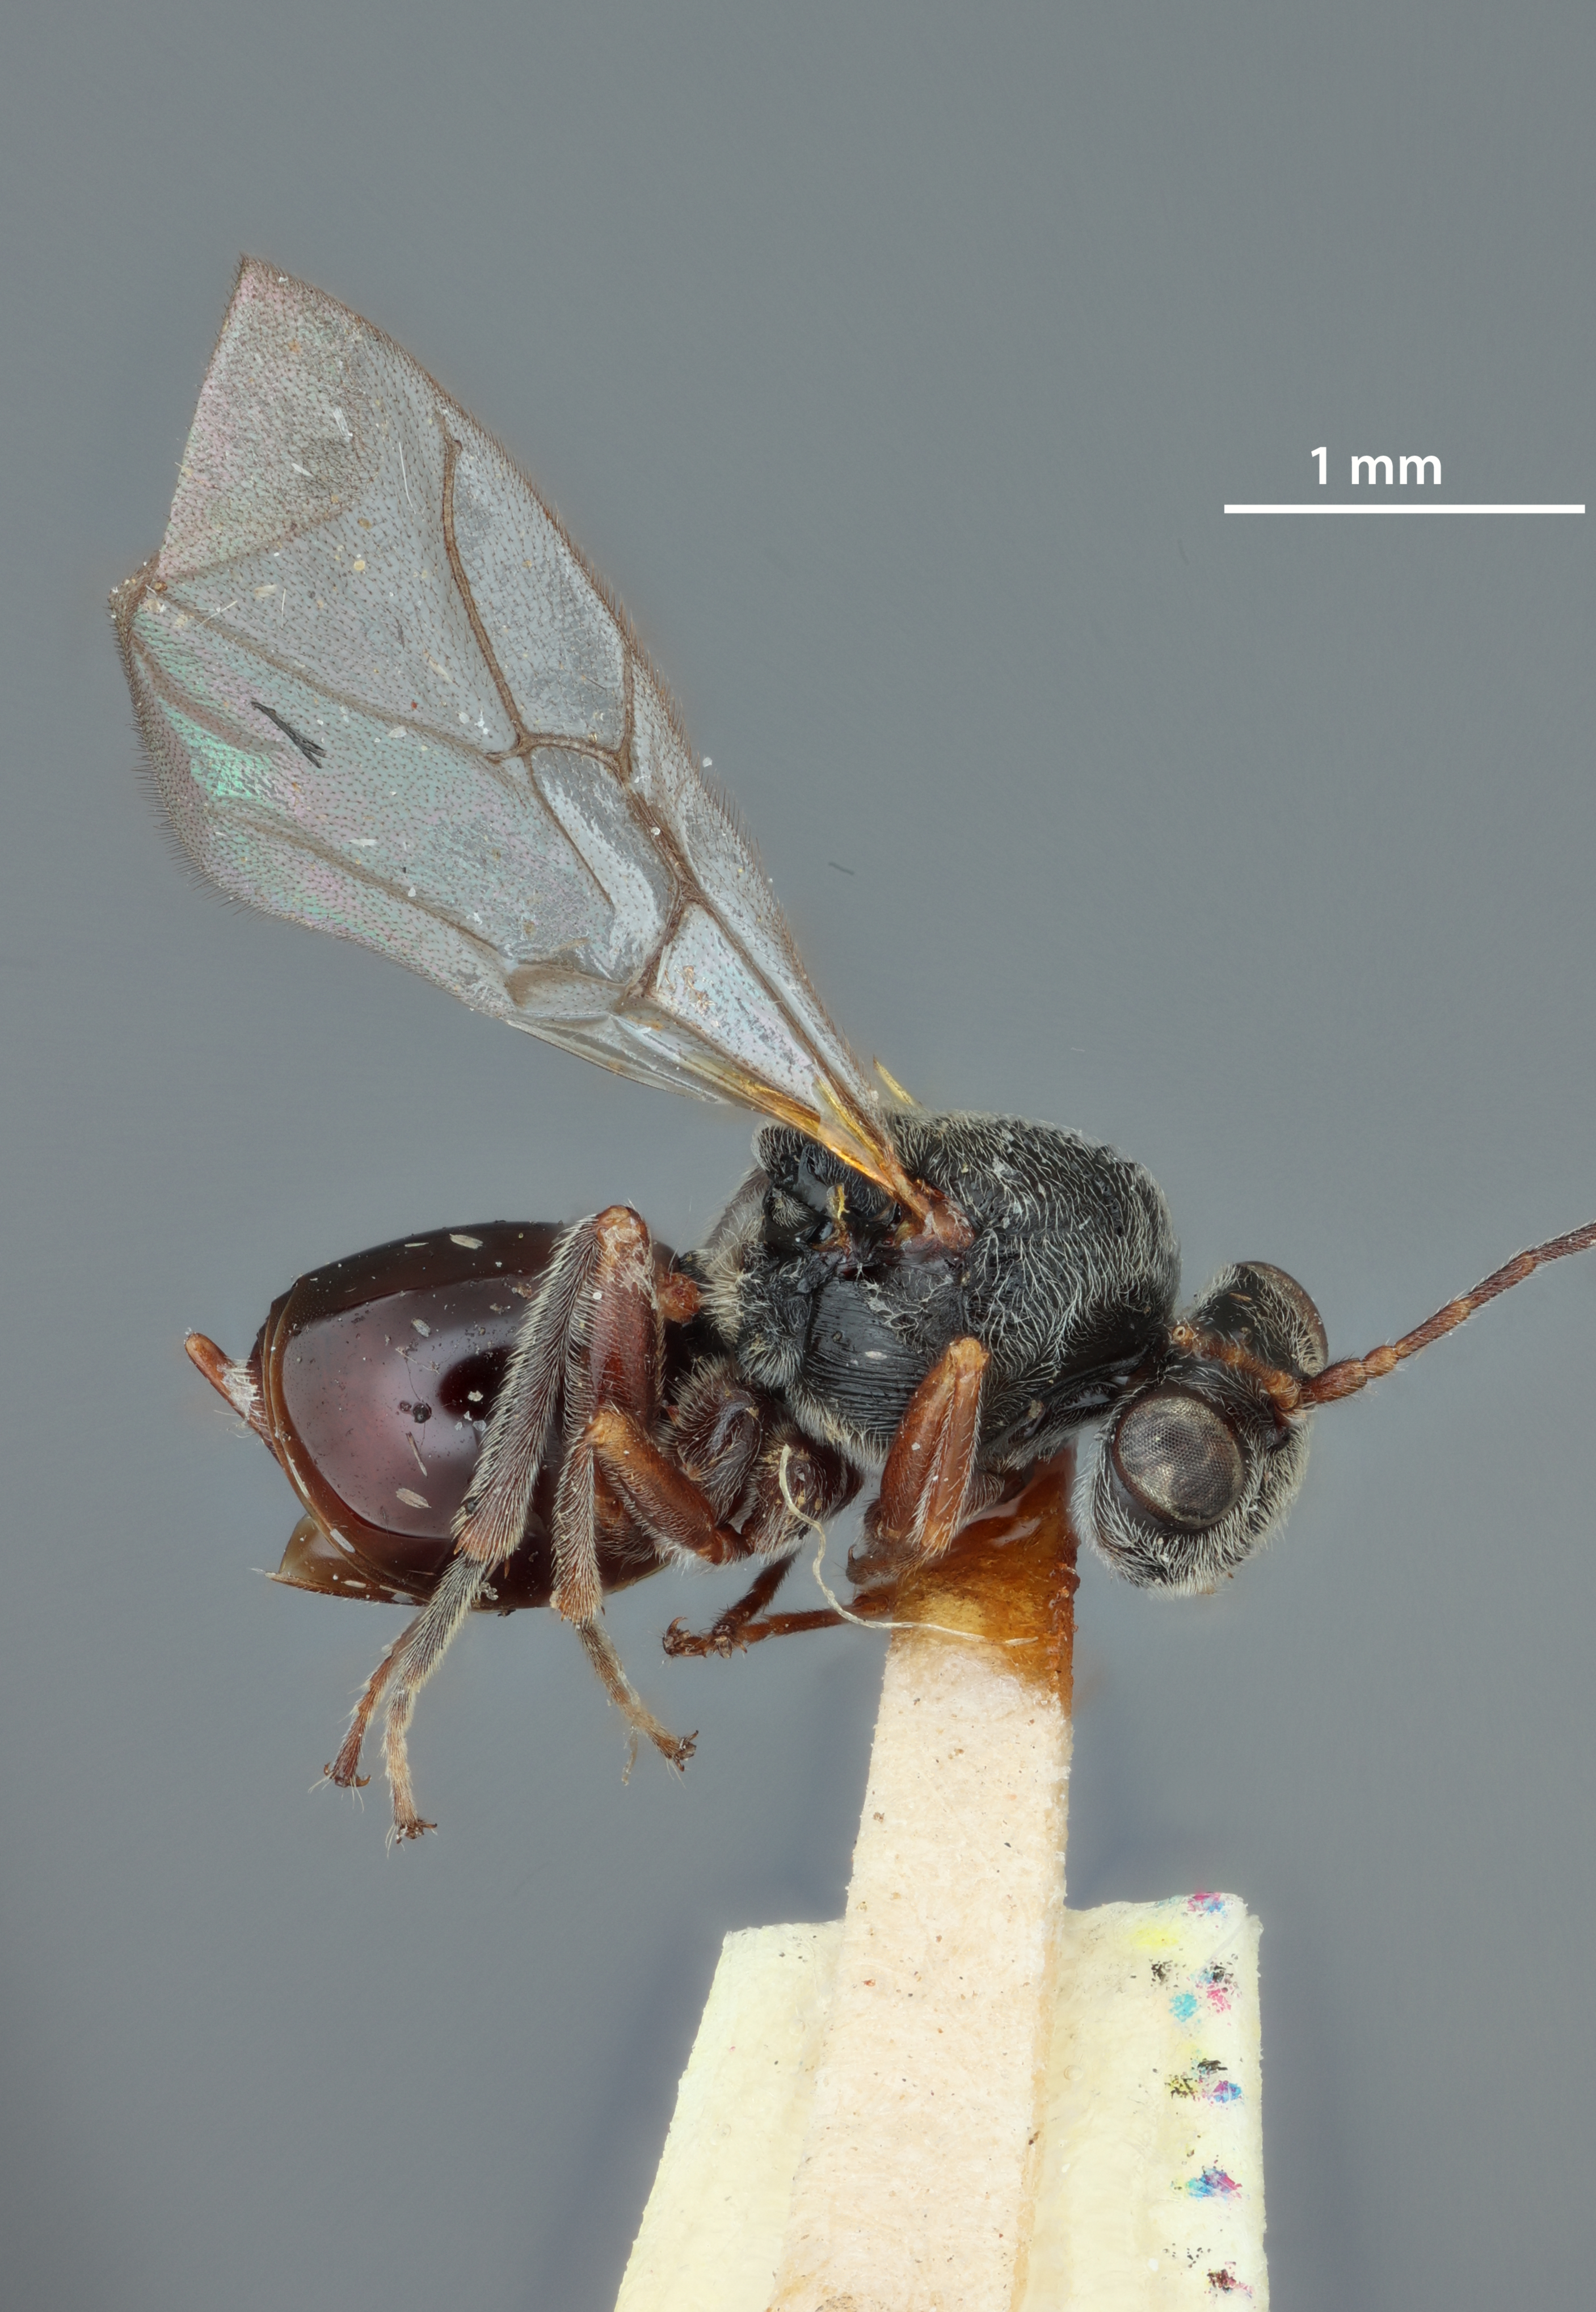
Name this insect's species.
Saphonecrus areolatus
